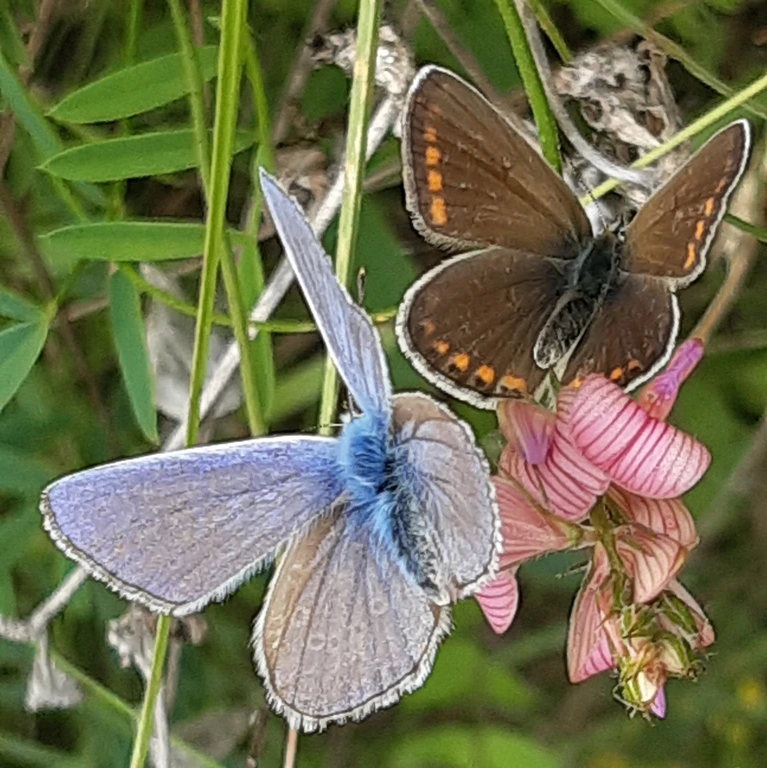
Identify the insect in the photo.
Polyommatus thersites
